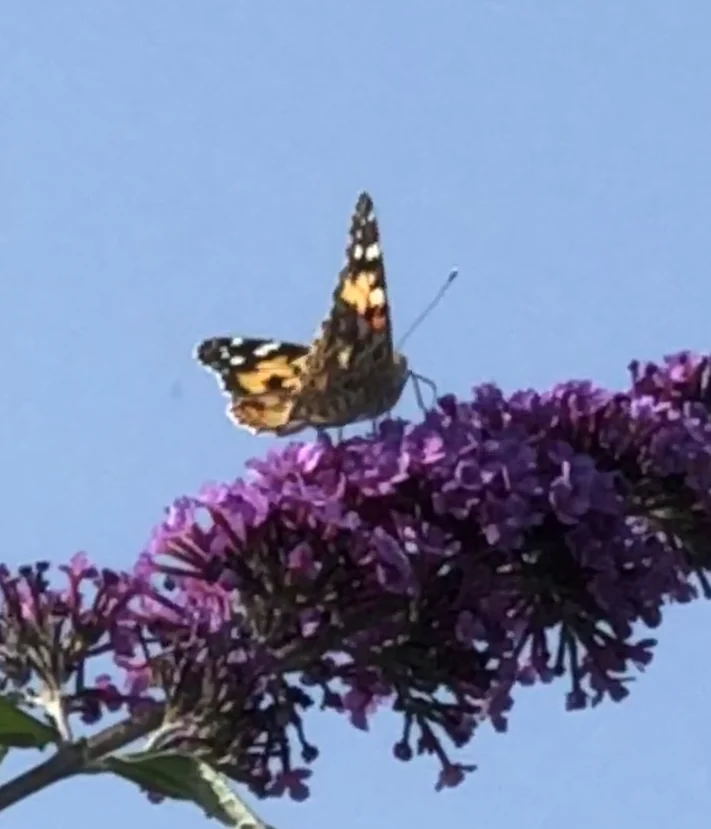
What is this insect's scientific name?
Vanessa cardui
